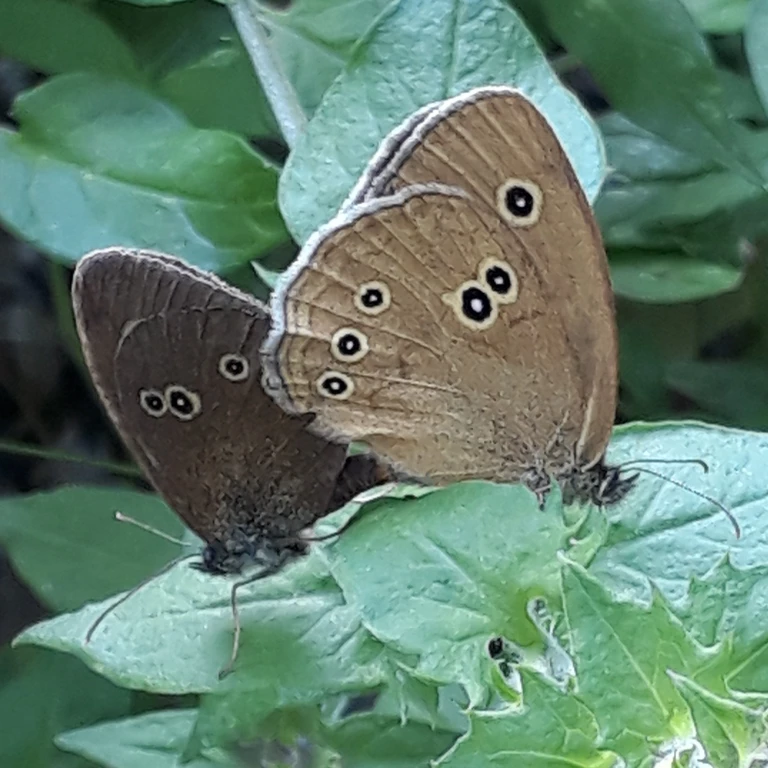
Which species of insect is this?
Aphantopus hyperantus
